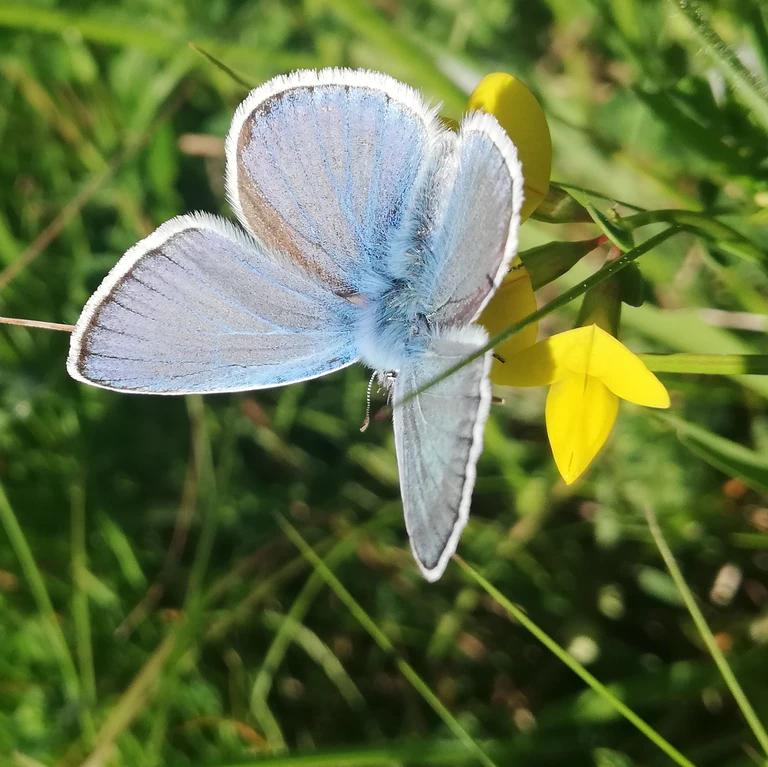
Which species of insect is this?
Polyommatus dorylas
